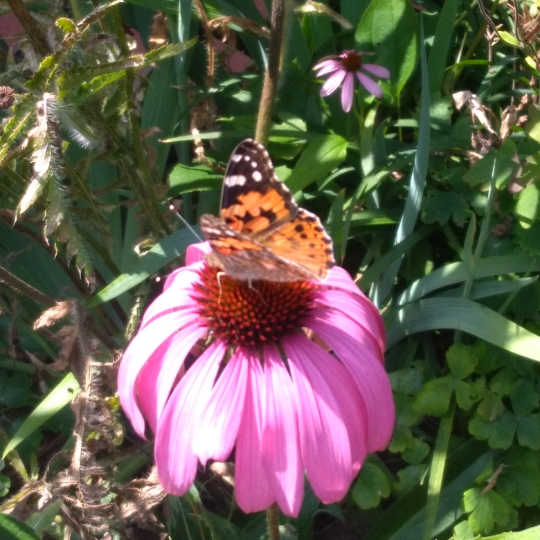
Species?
Vanessa cardui
